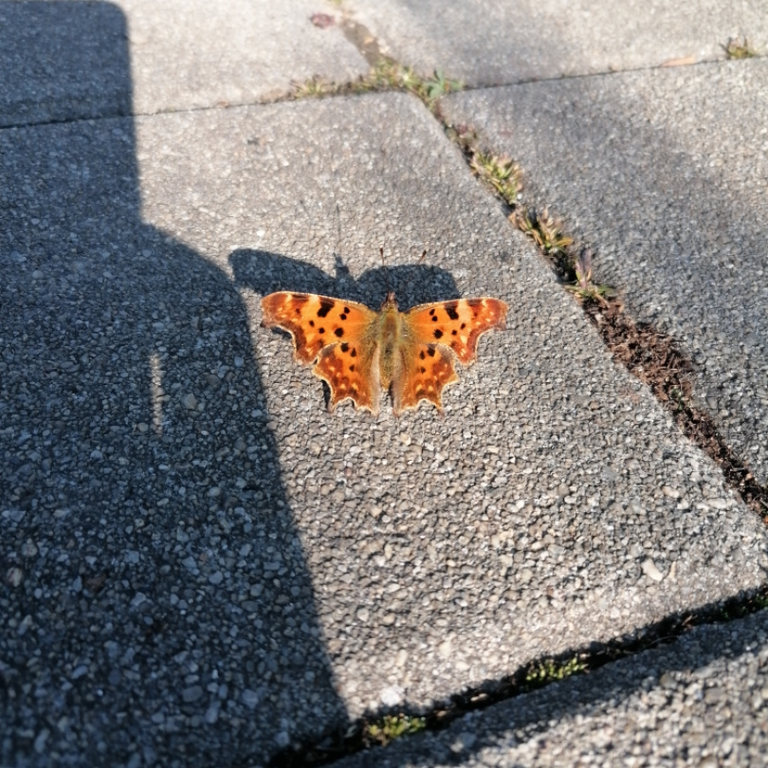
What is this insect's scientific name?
Polygonia c-album
